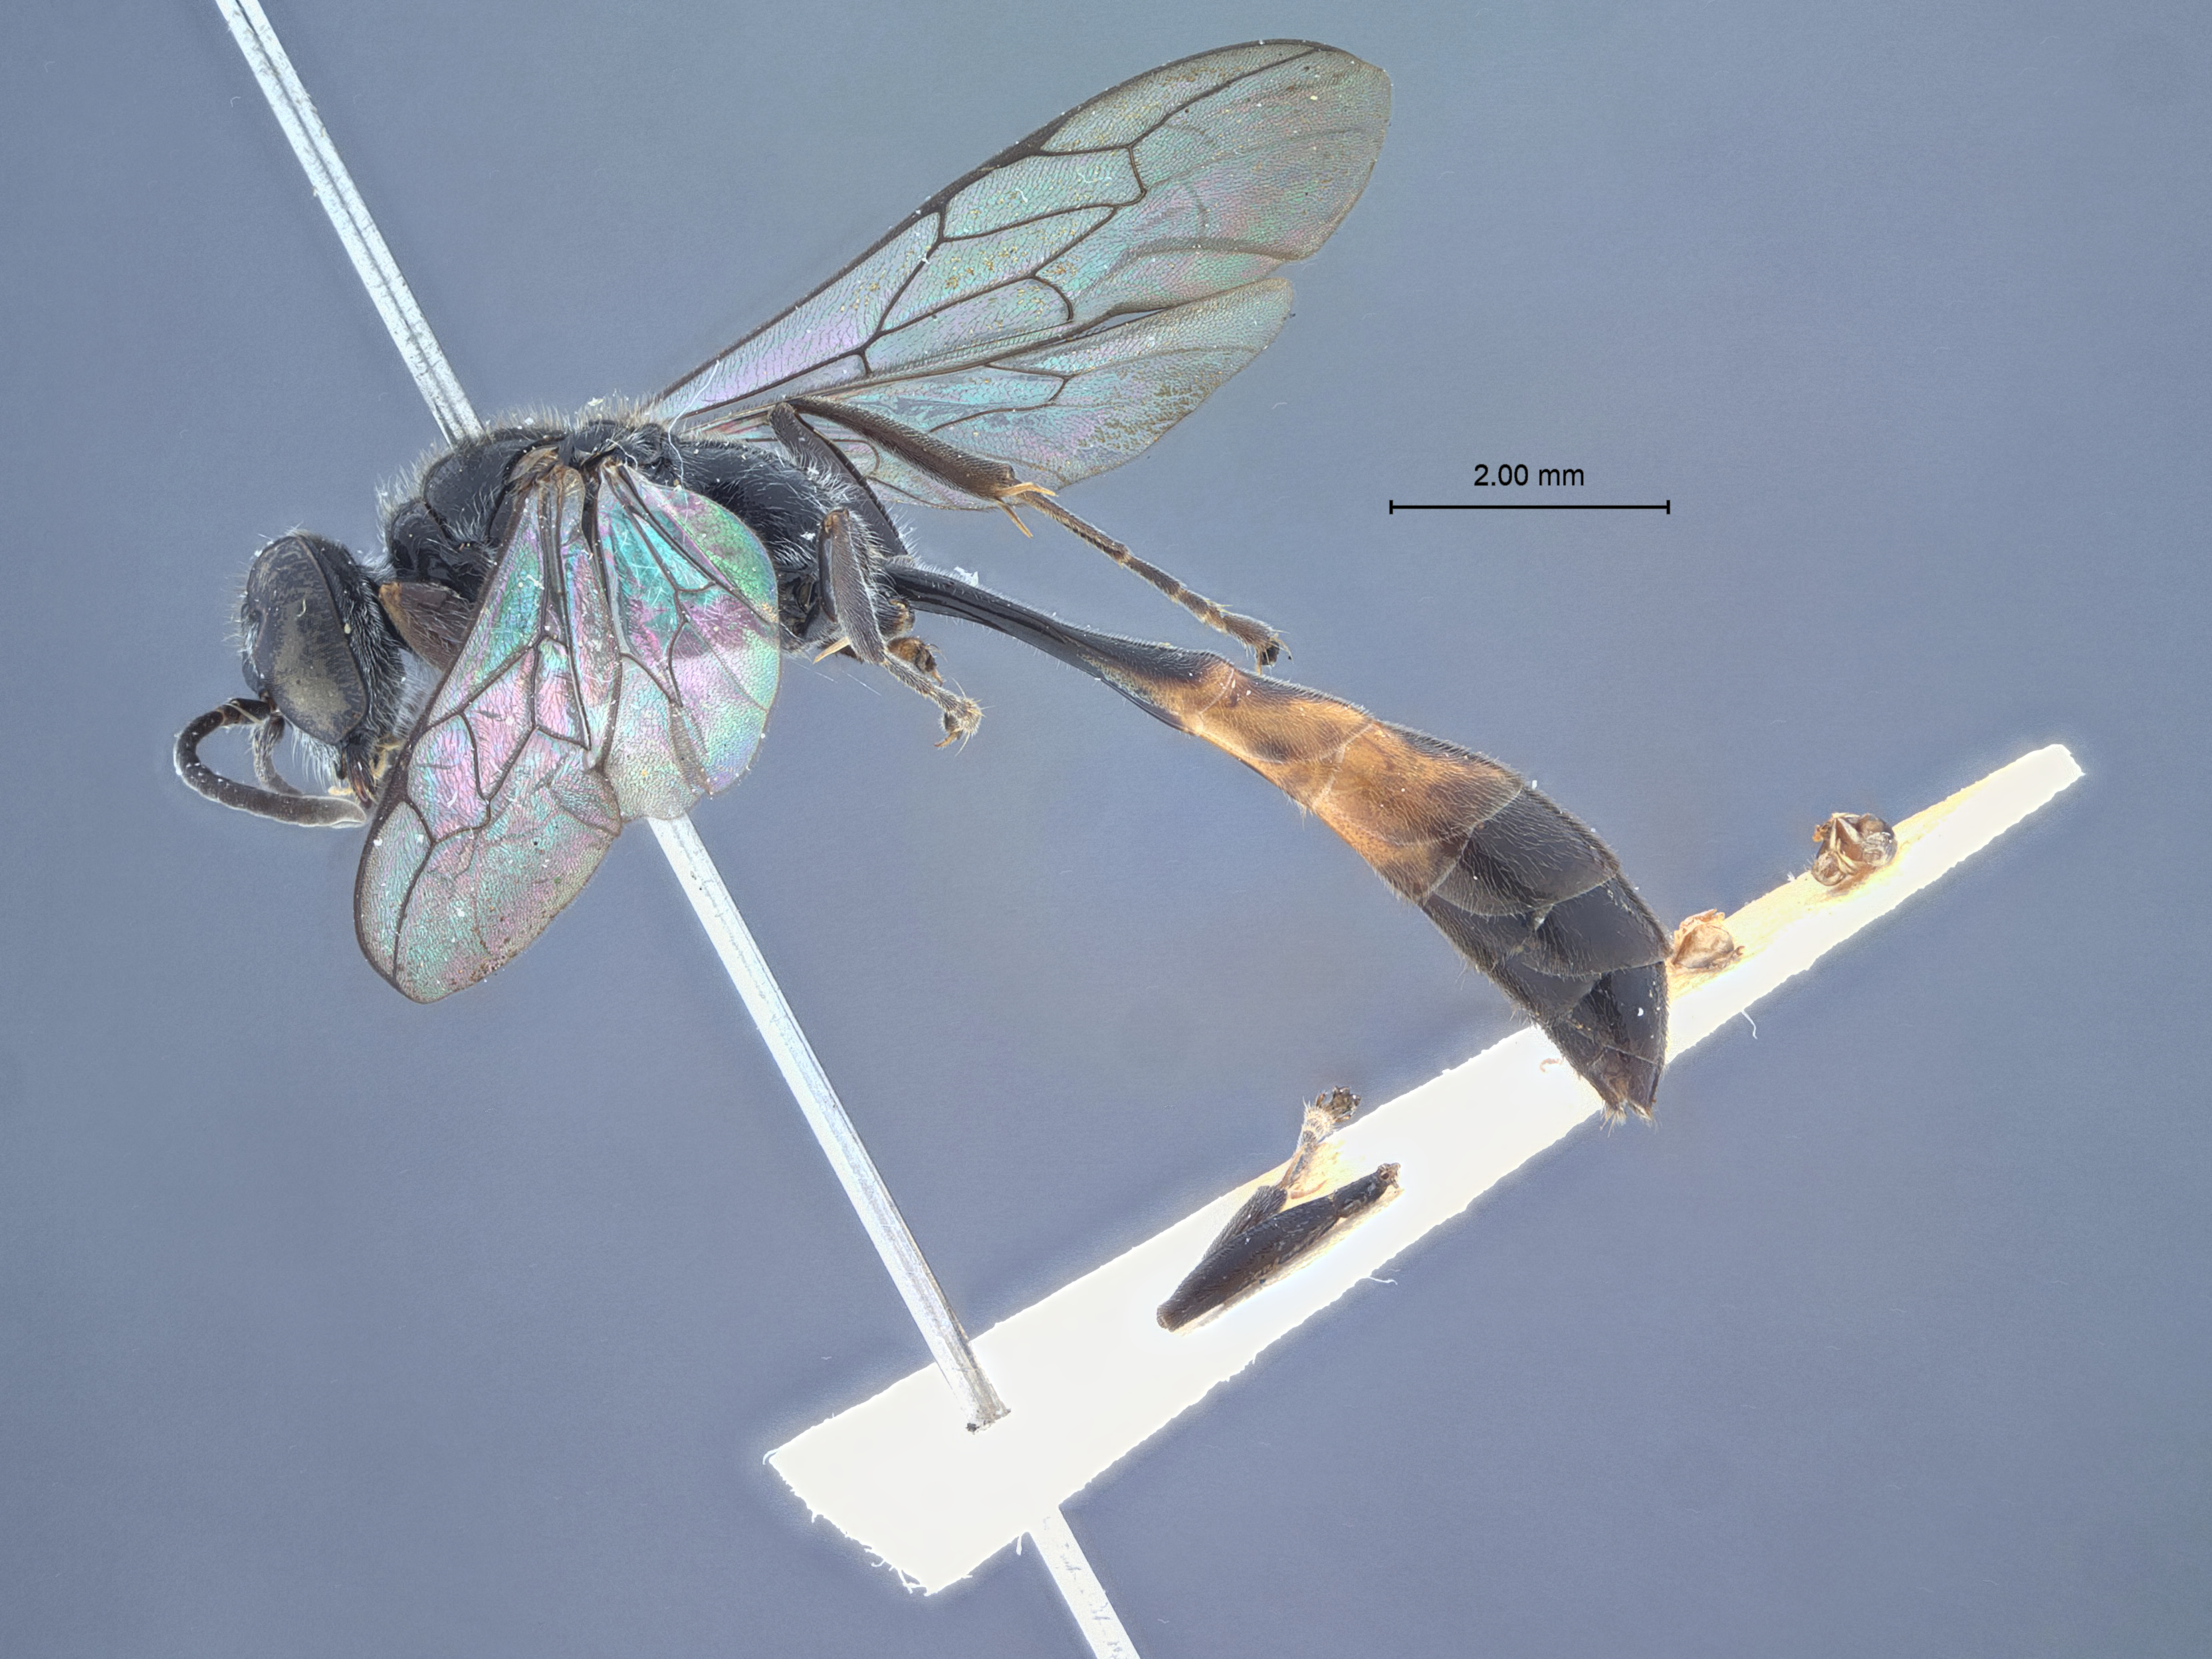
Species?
Trypoxylon responsum
